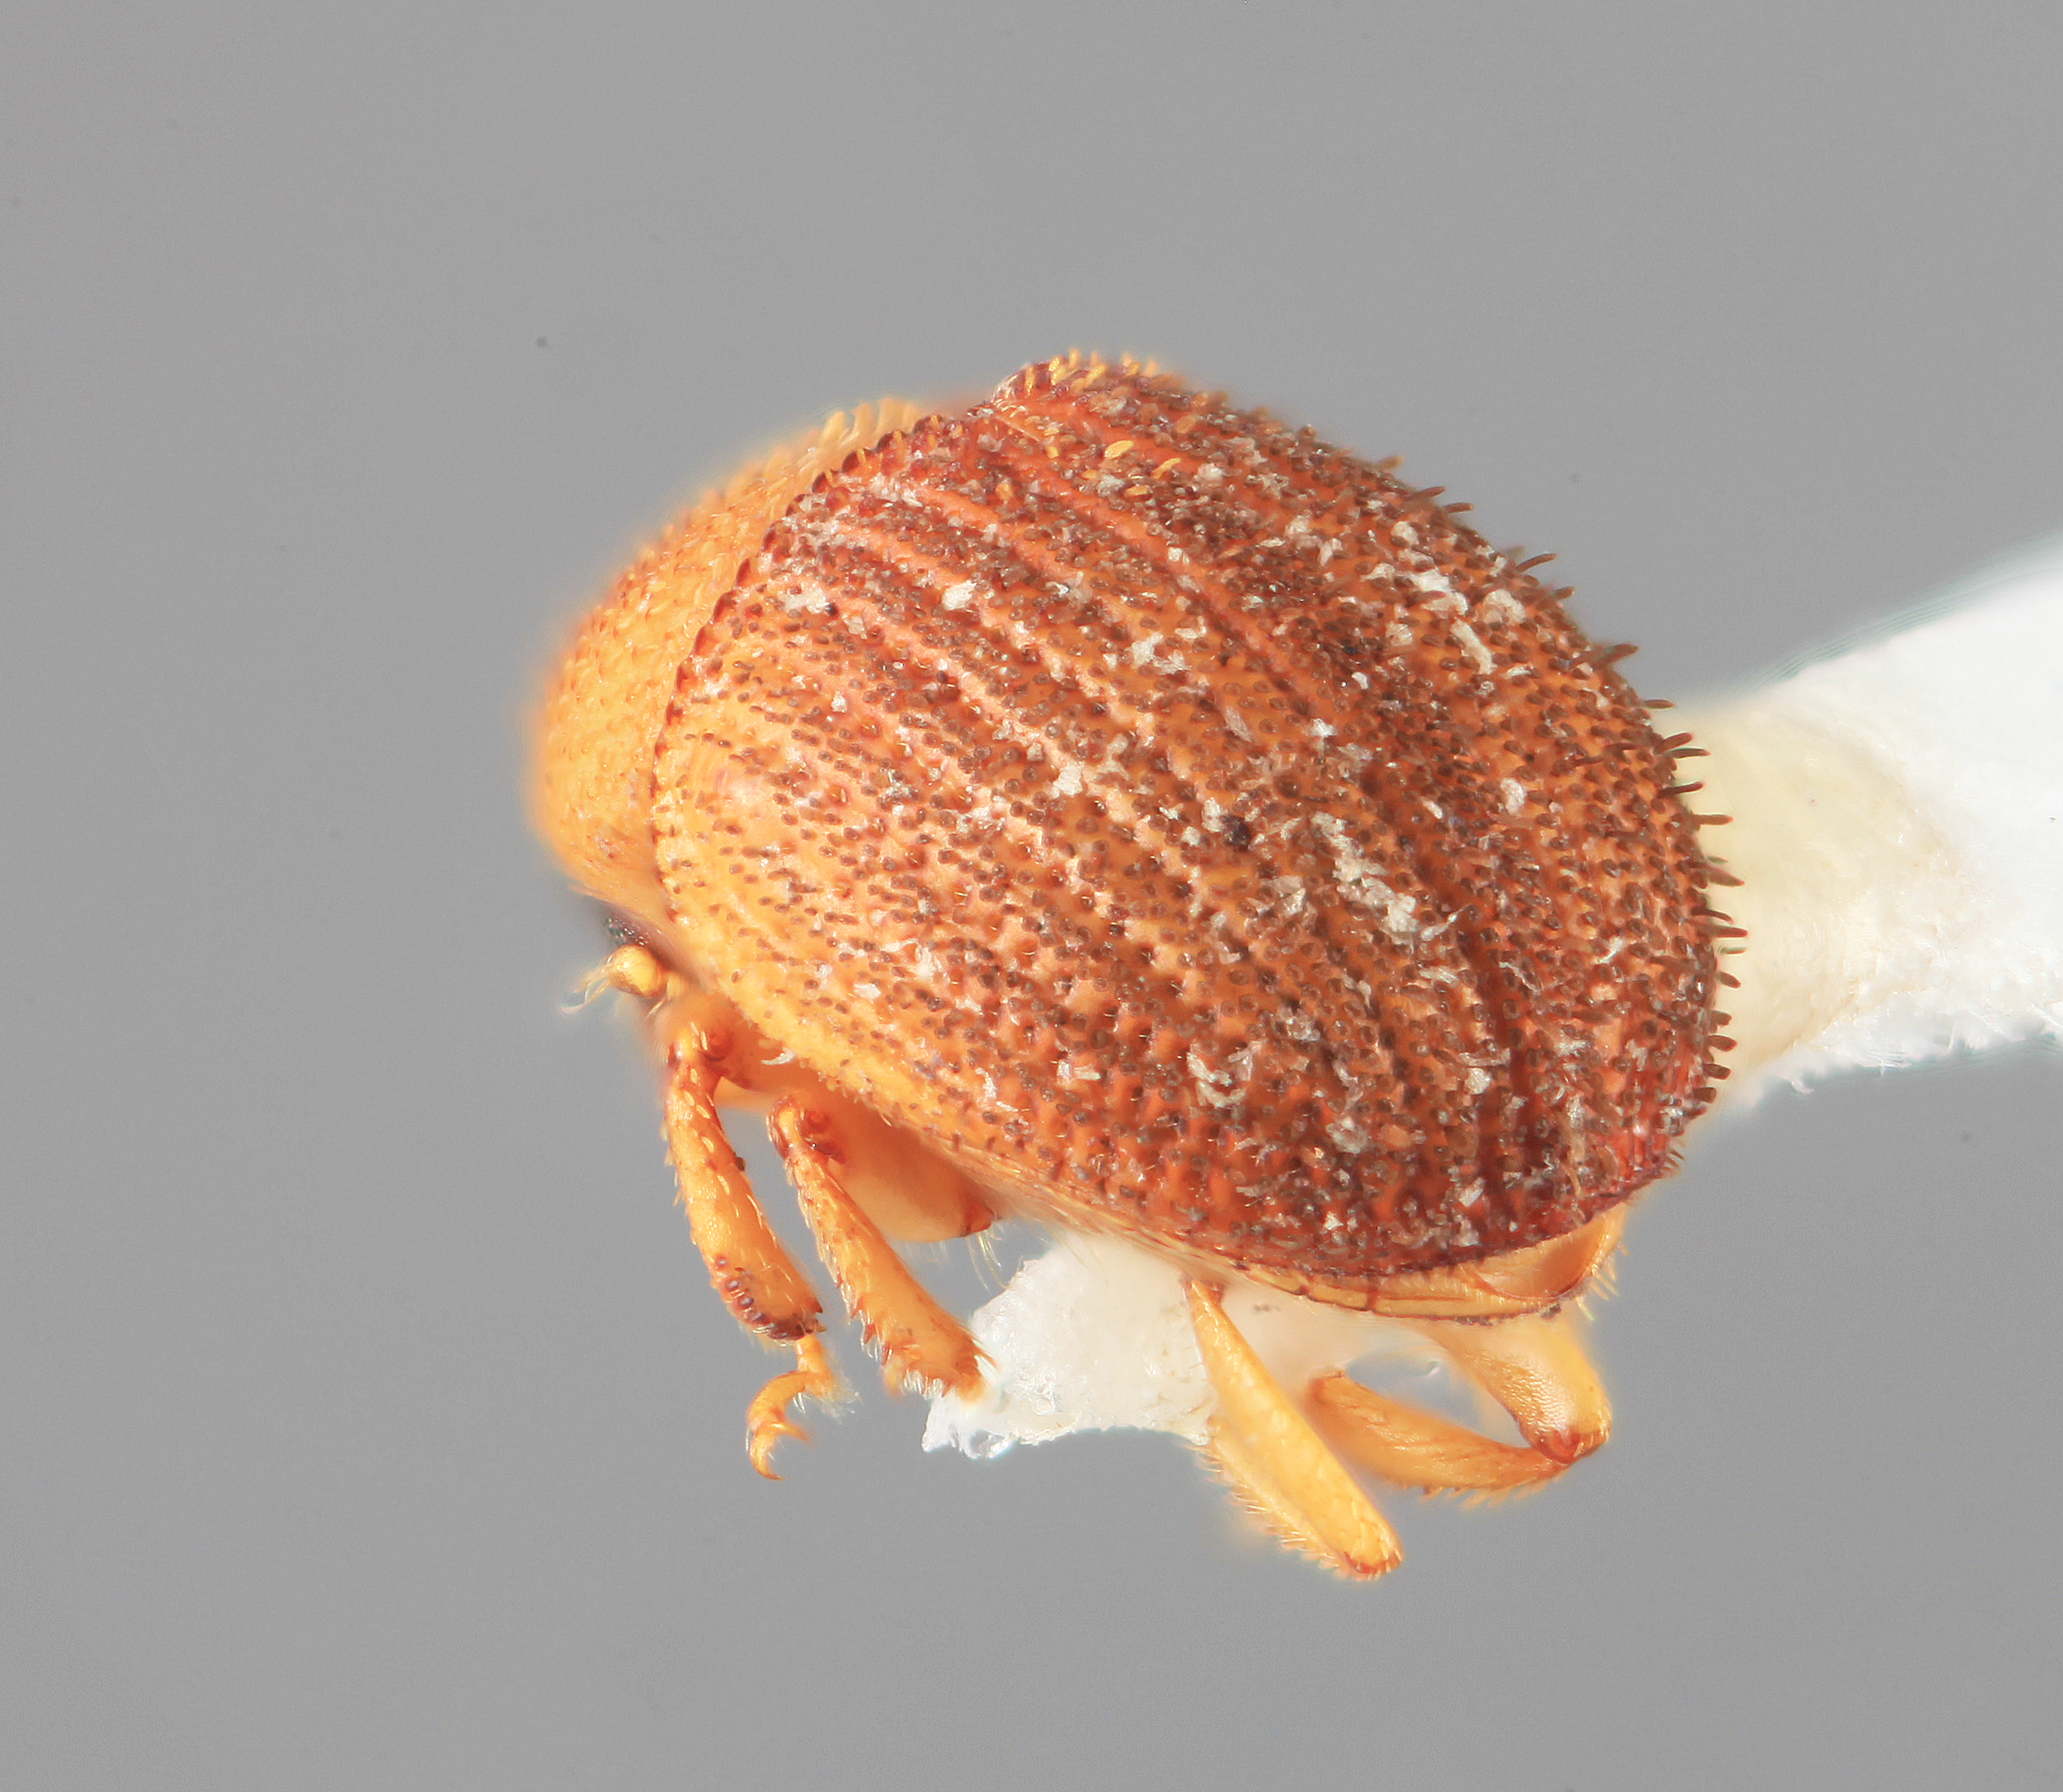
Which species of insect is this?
Chramesus strigilis
